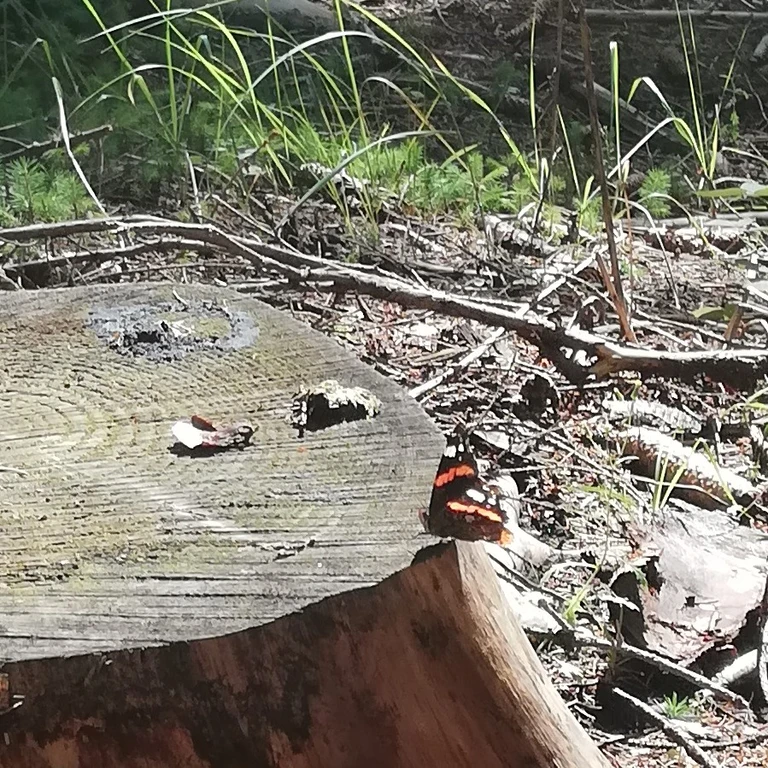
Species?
Vanessa atalanta
